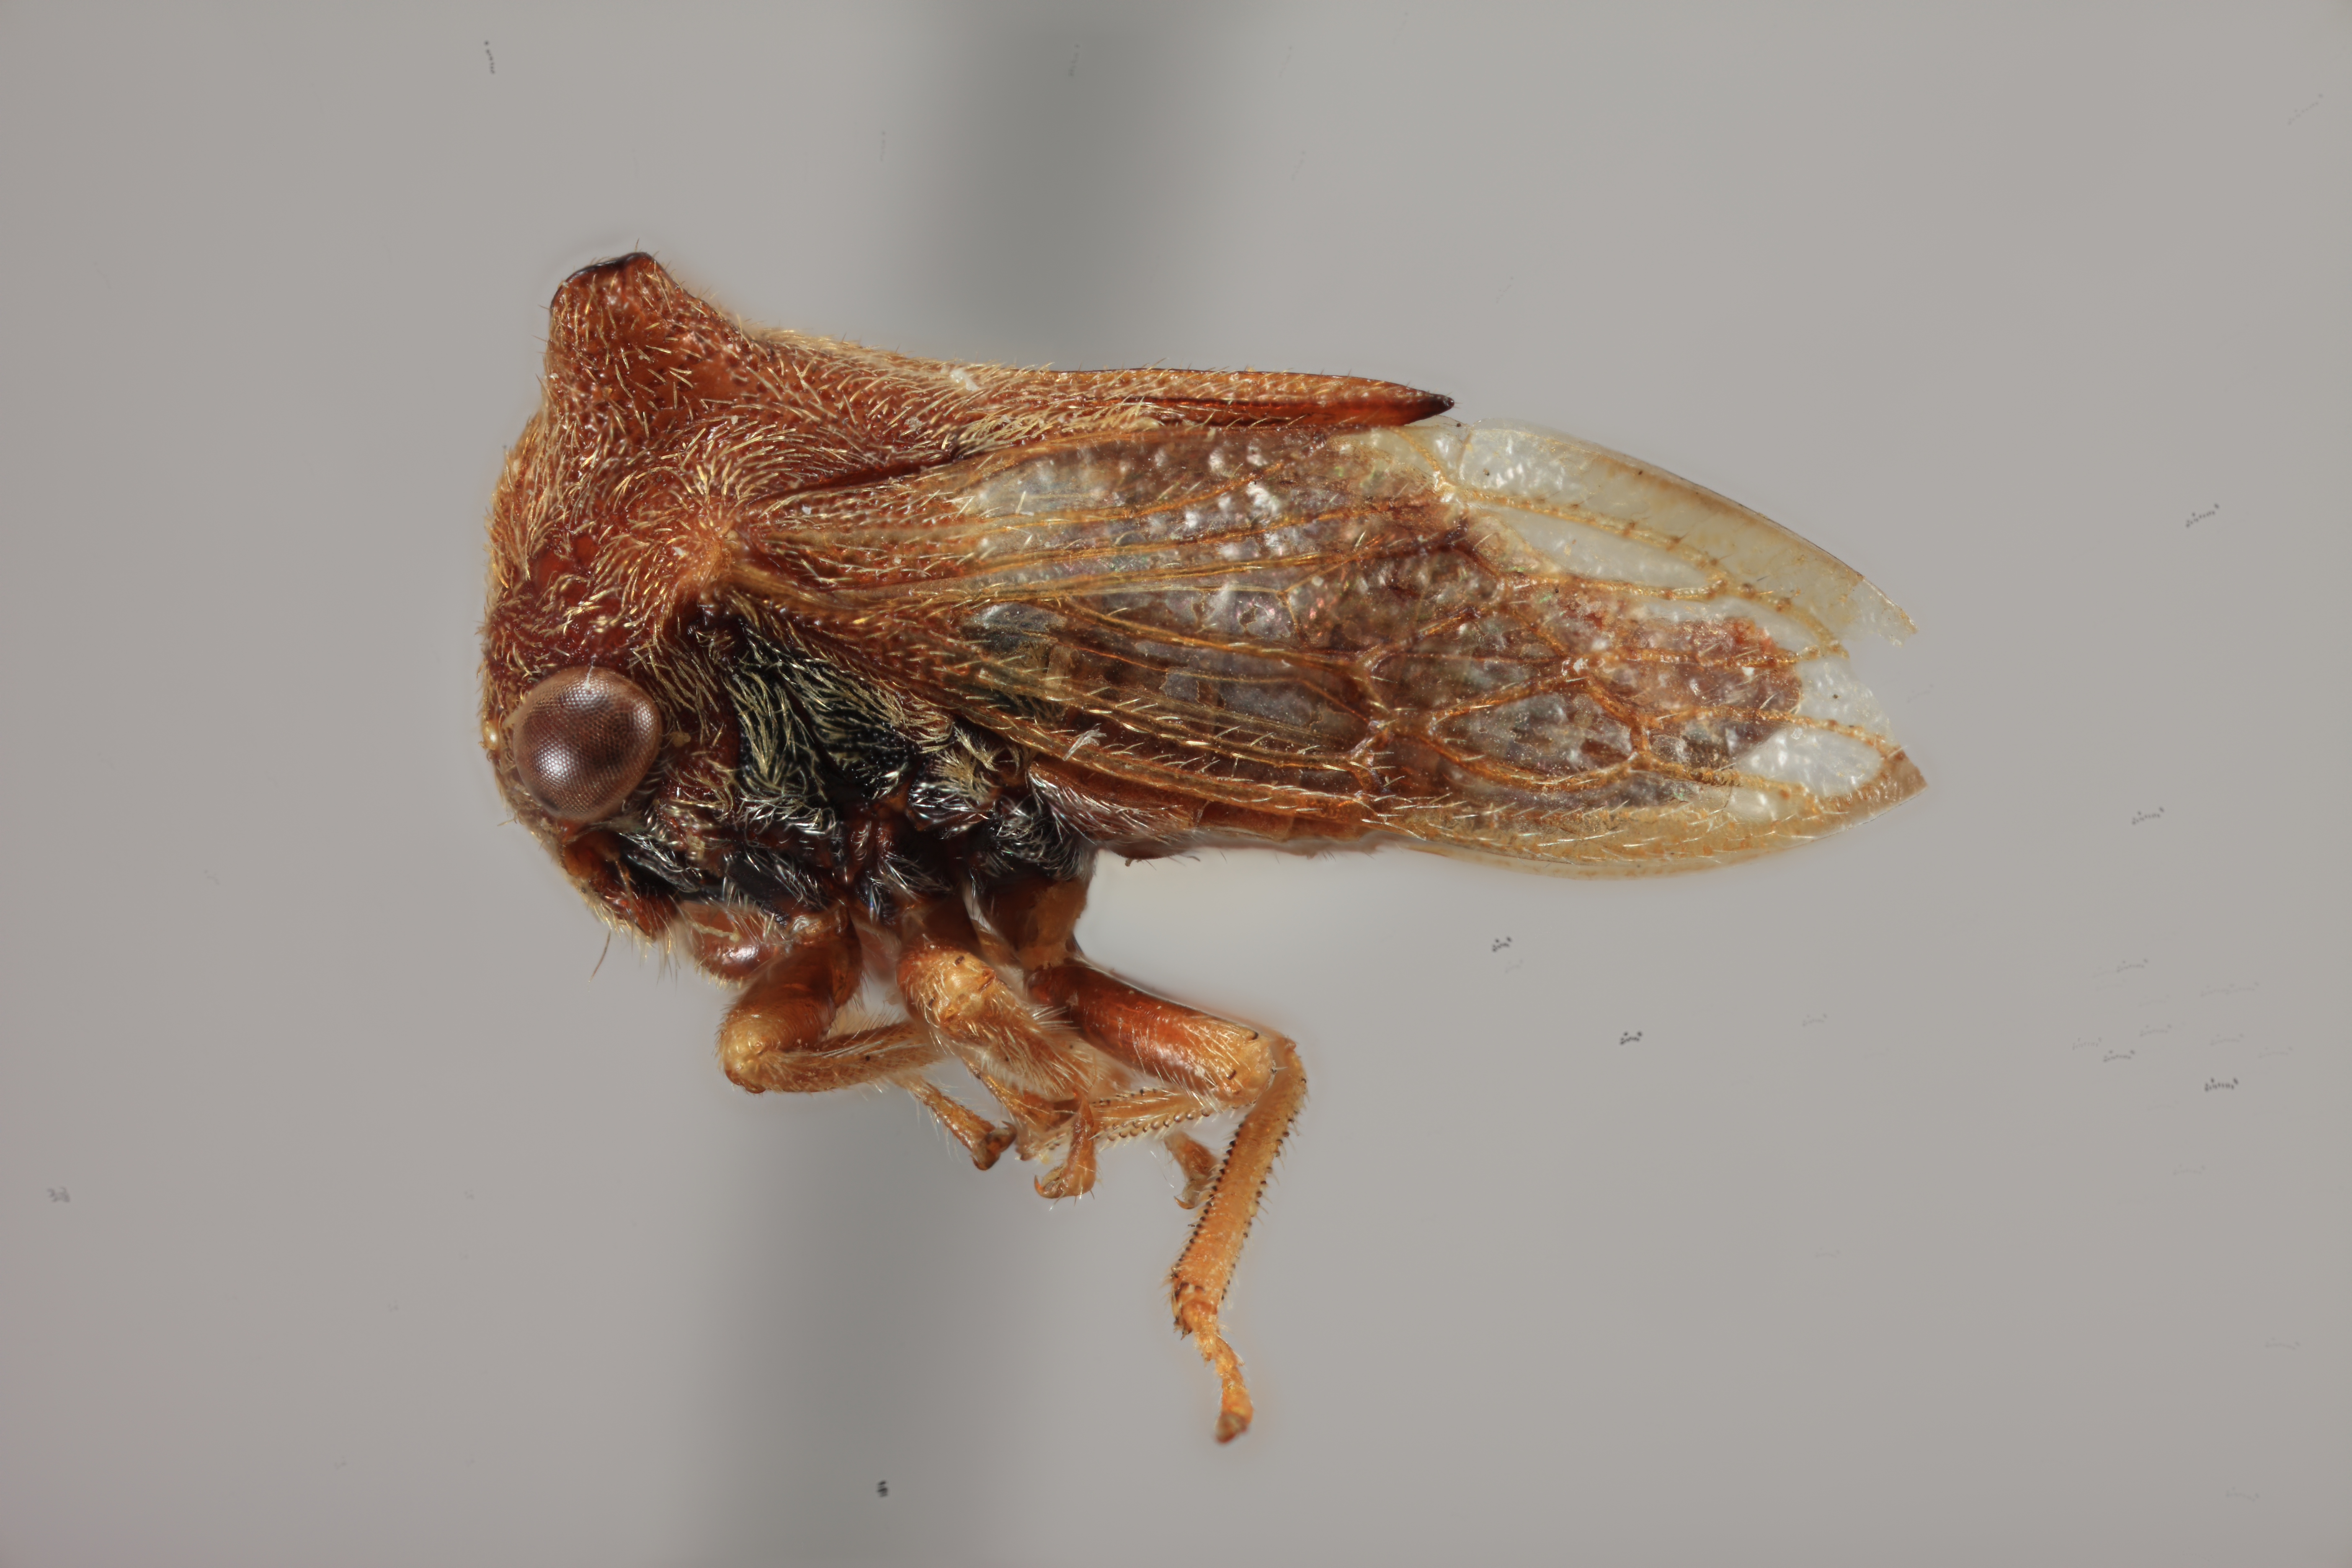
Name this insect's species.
Tricentrus dubius
